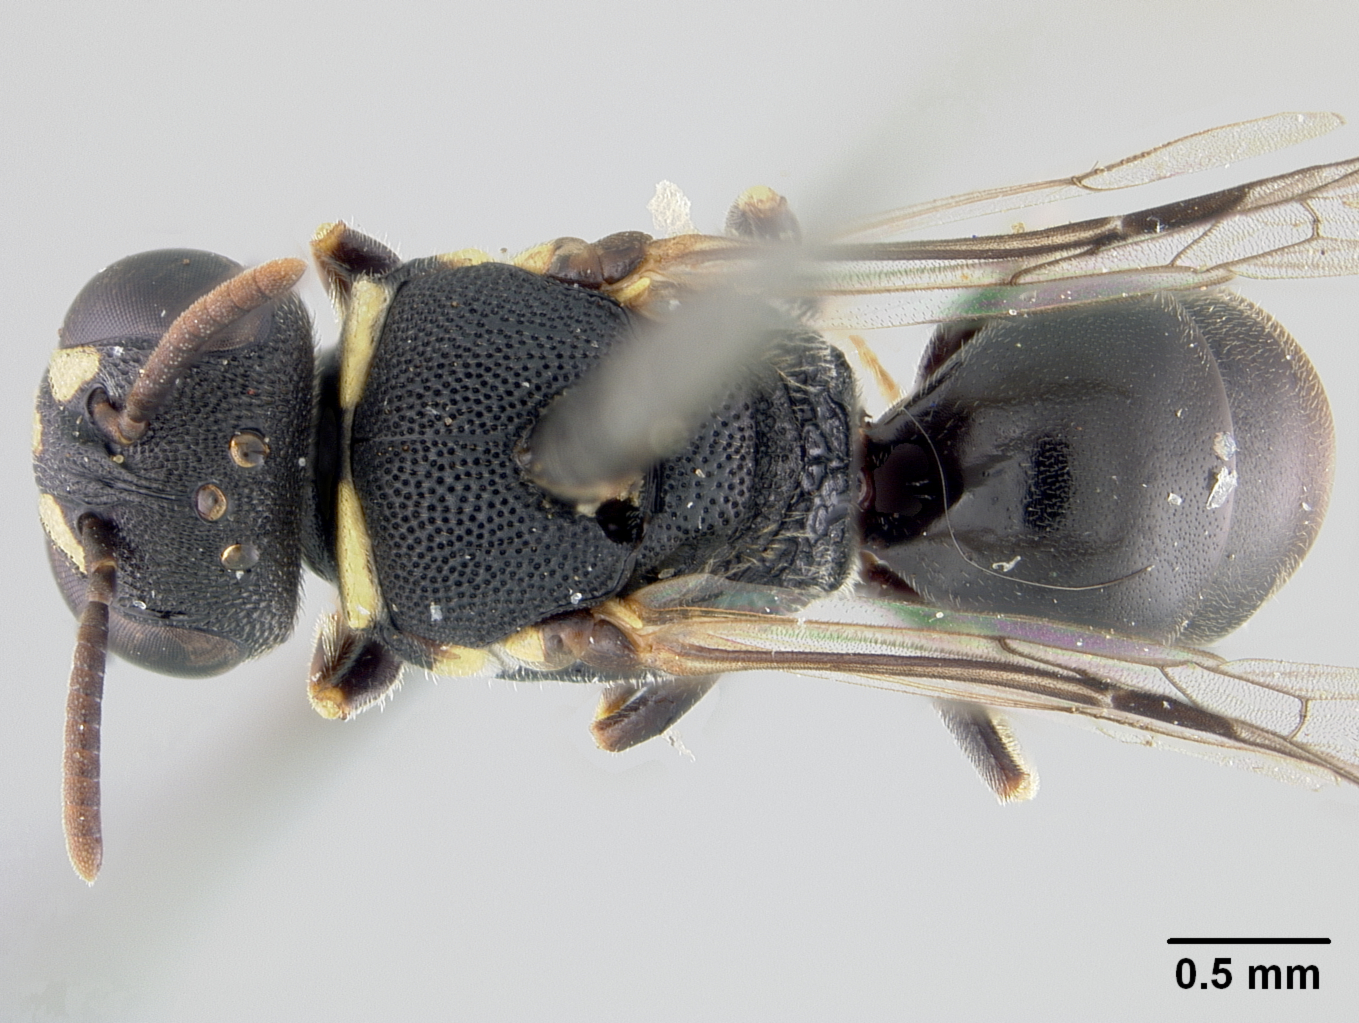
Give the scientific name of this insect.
Hylaeus krombeini
